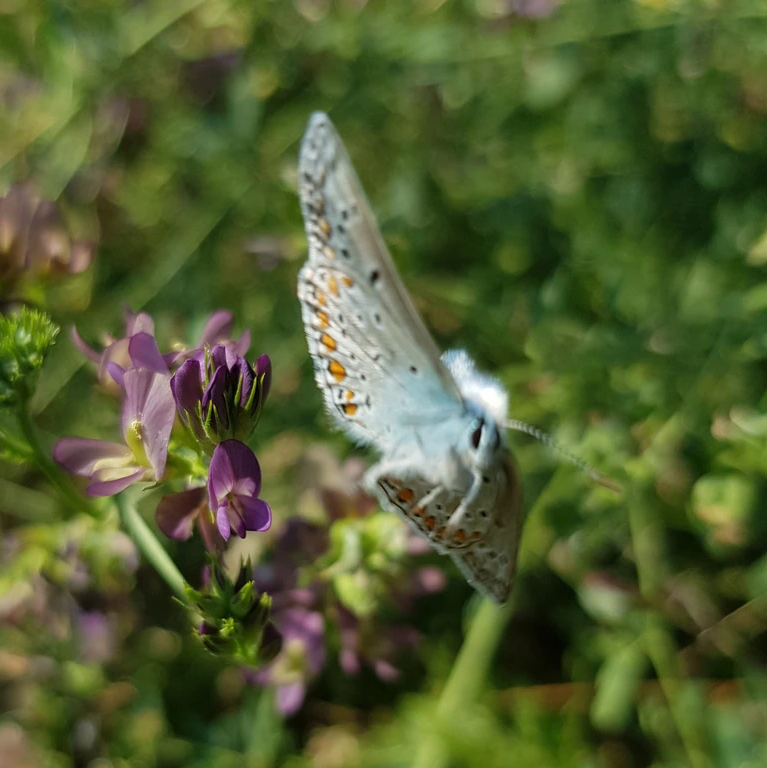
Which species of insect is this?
Polyommatus icarus
